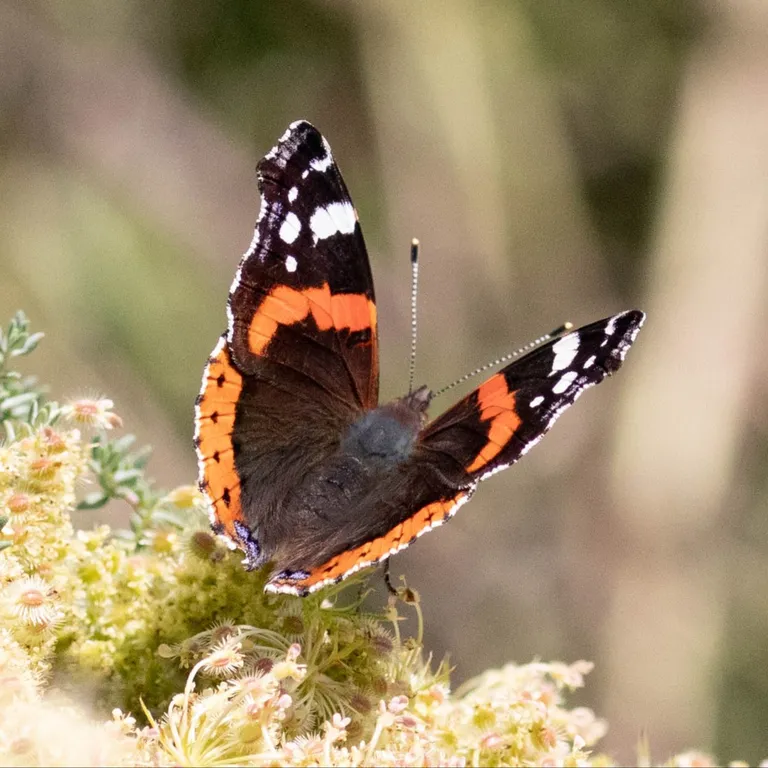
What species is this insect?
Vanessa atalanta
